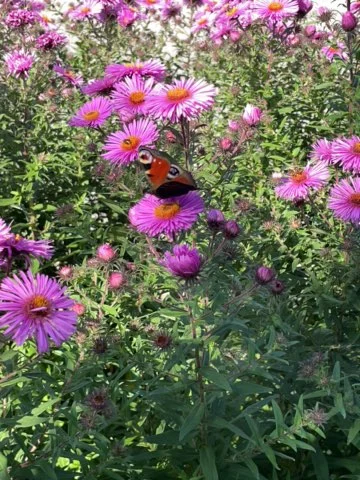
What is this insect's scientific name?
Aglais io
